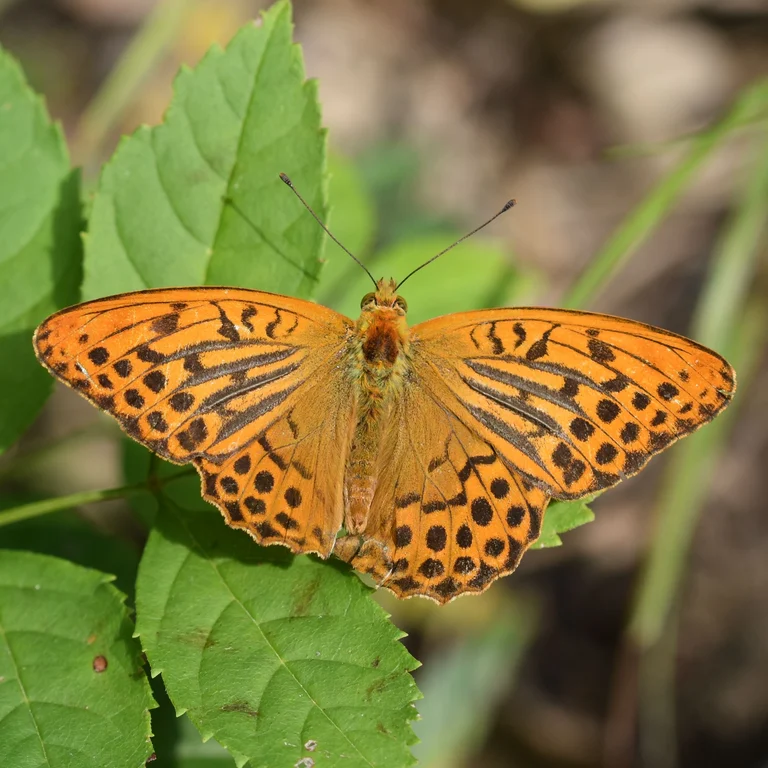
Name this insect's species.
Argynnis paphia
